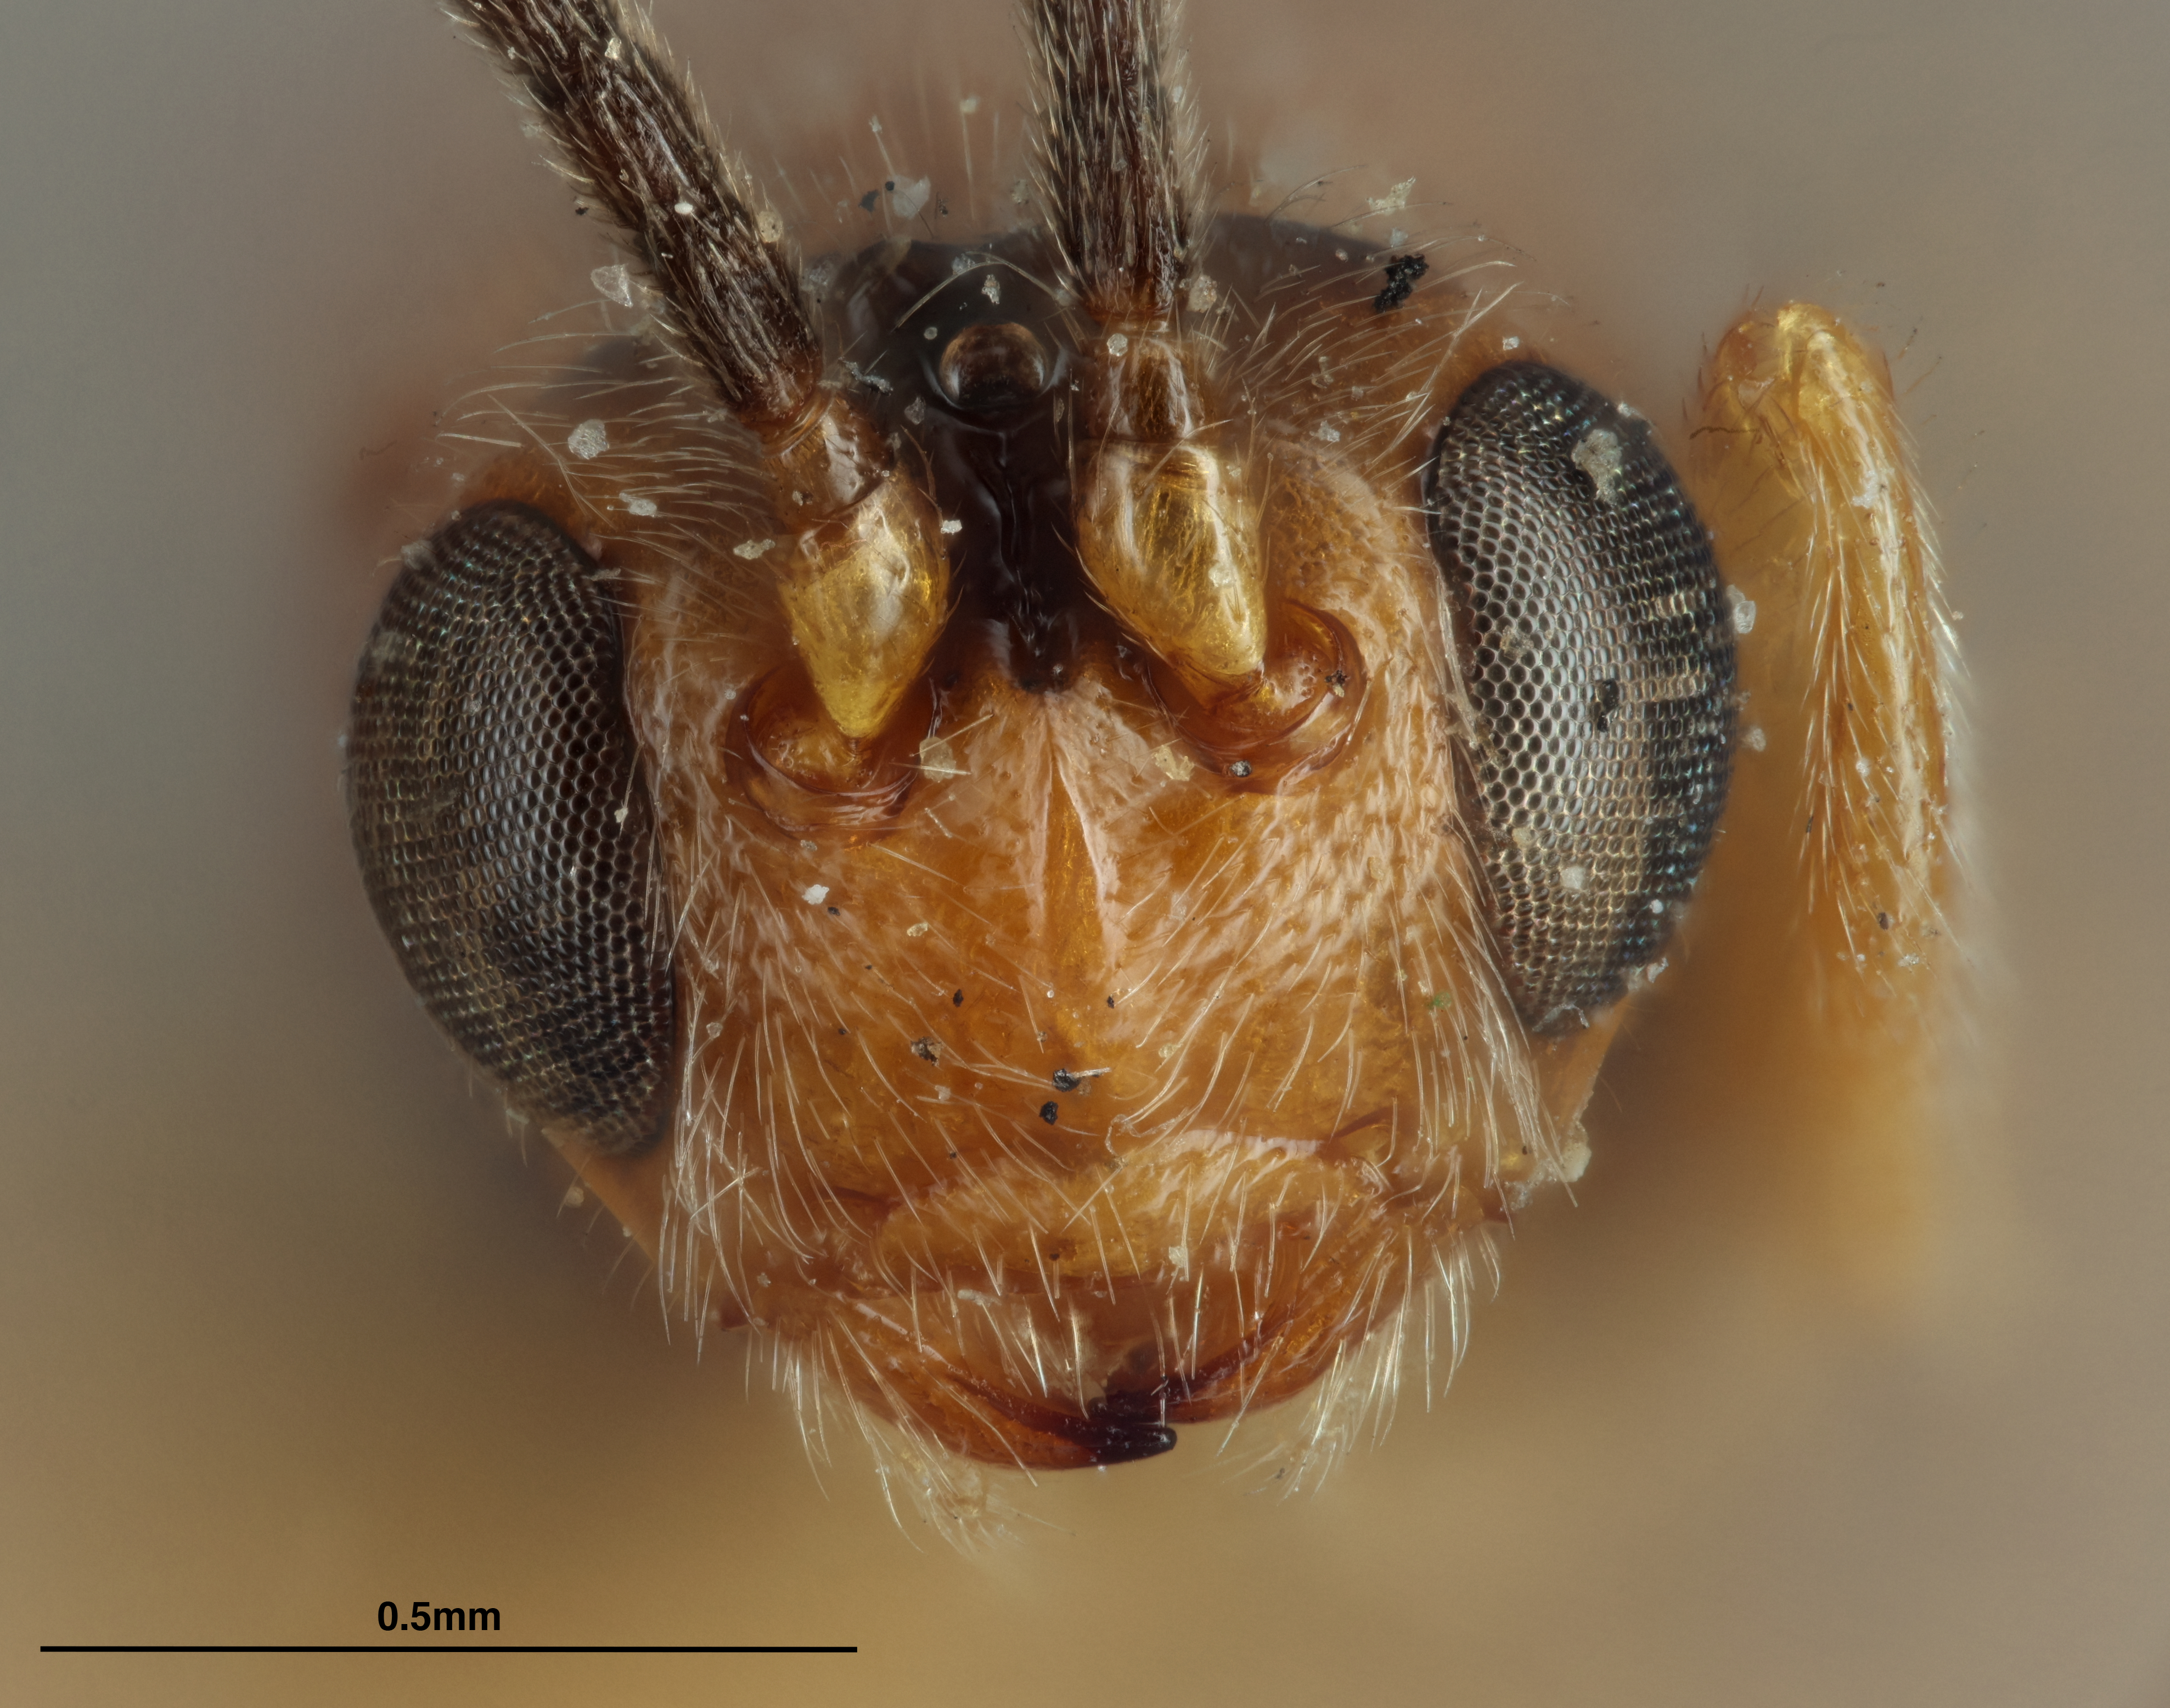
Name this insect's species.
Opius lectus
